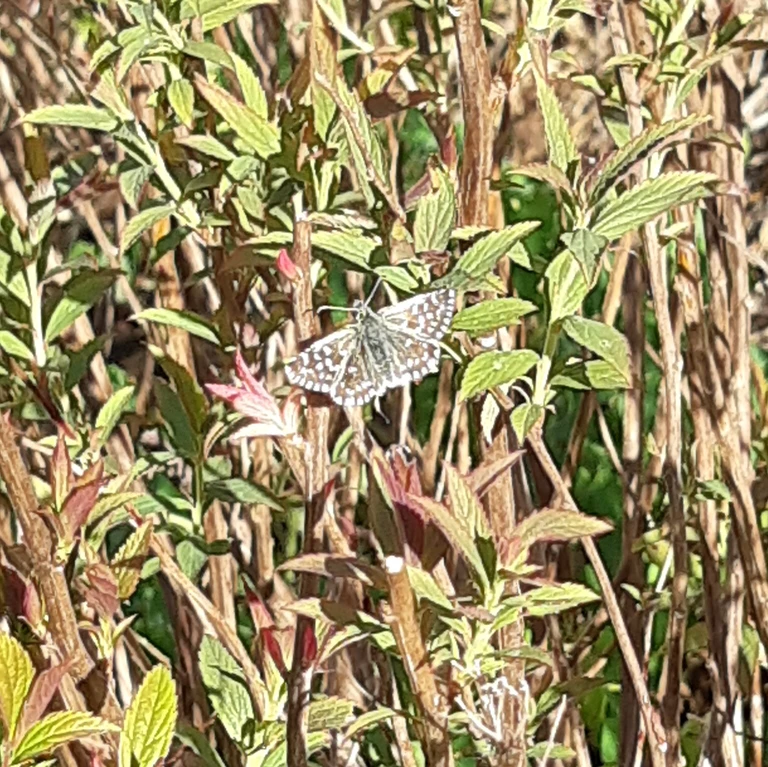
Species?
Pyrgus malvae
